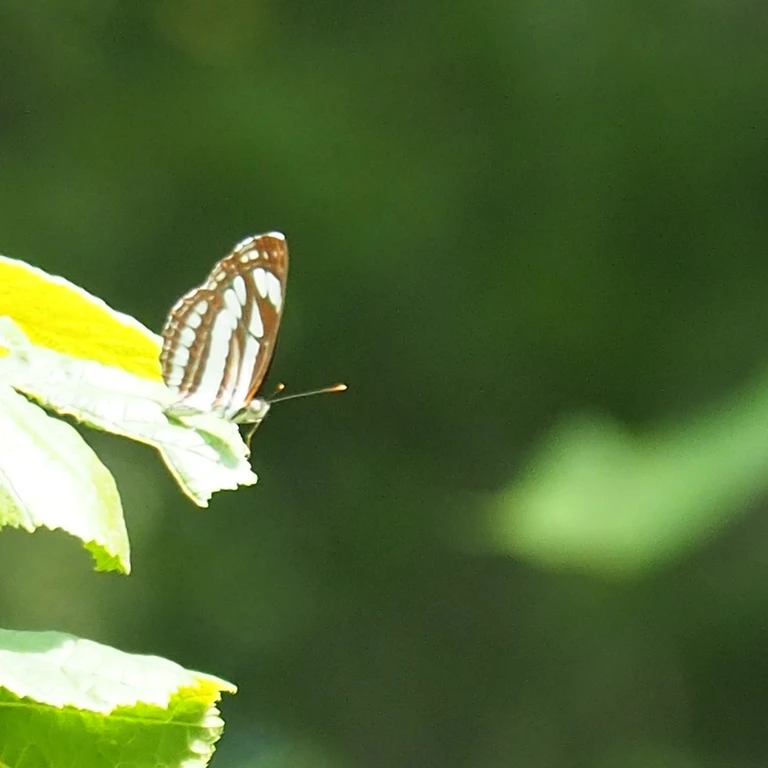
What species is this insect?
Neptis sappho
